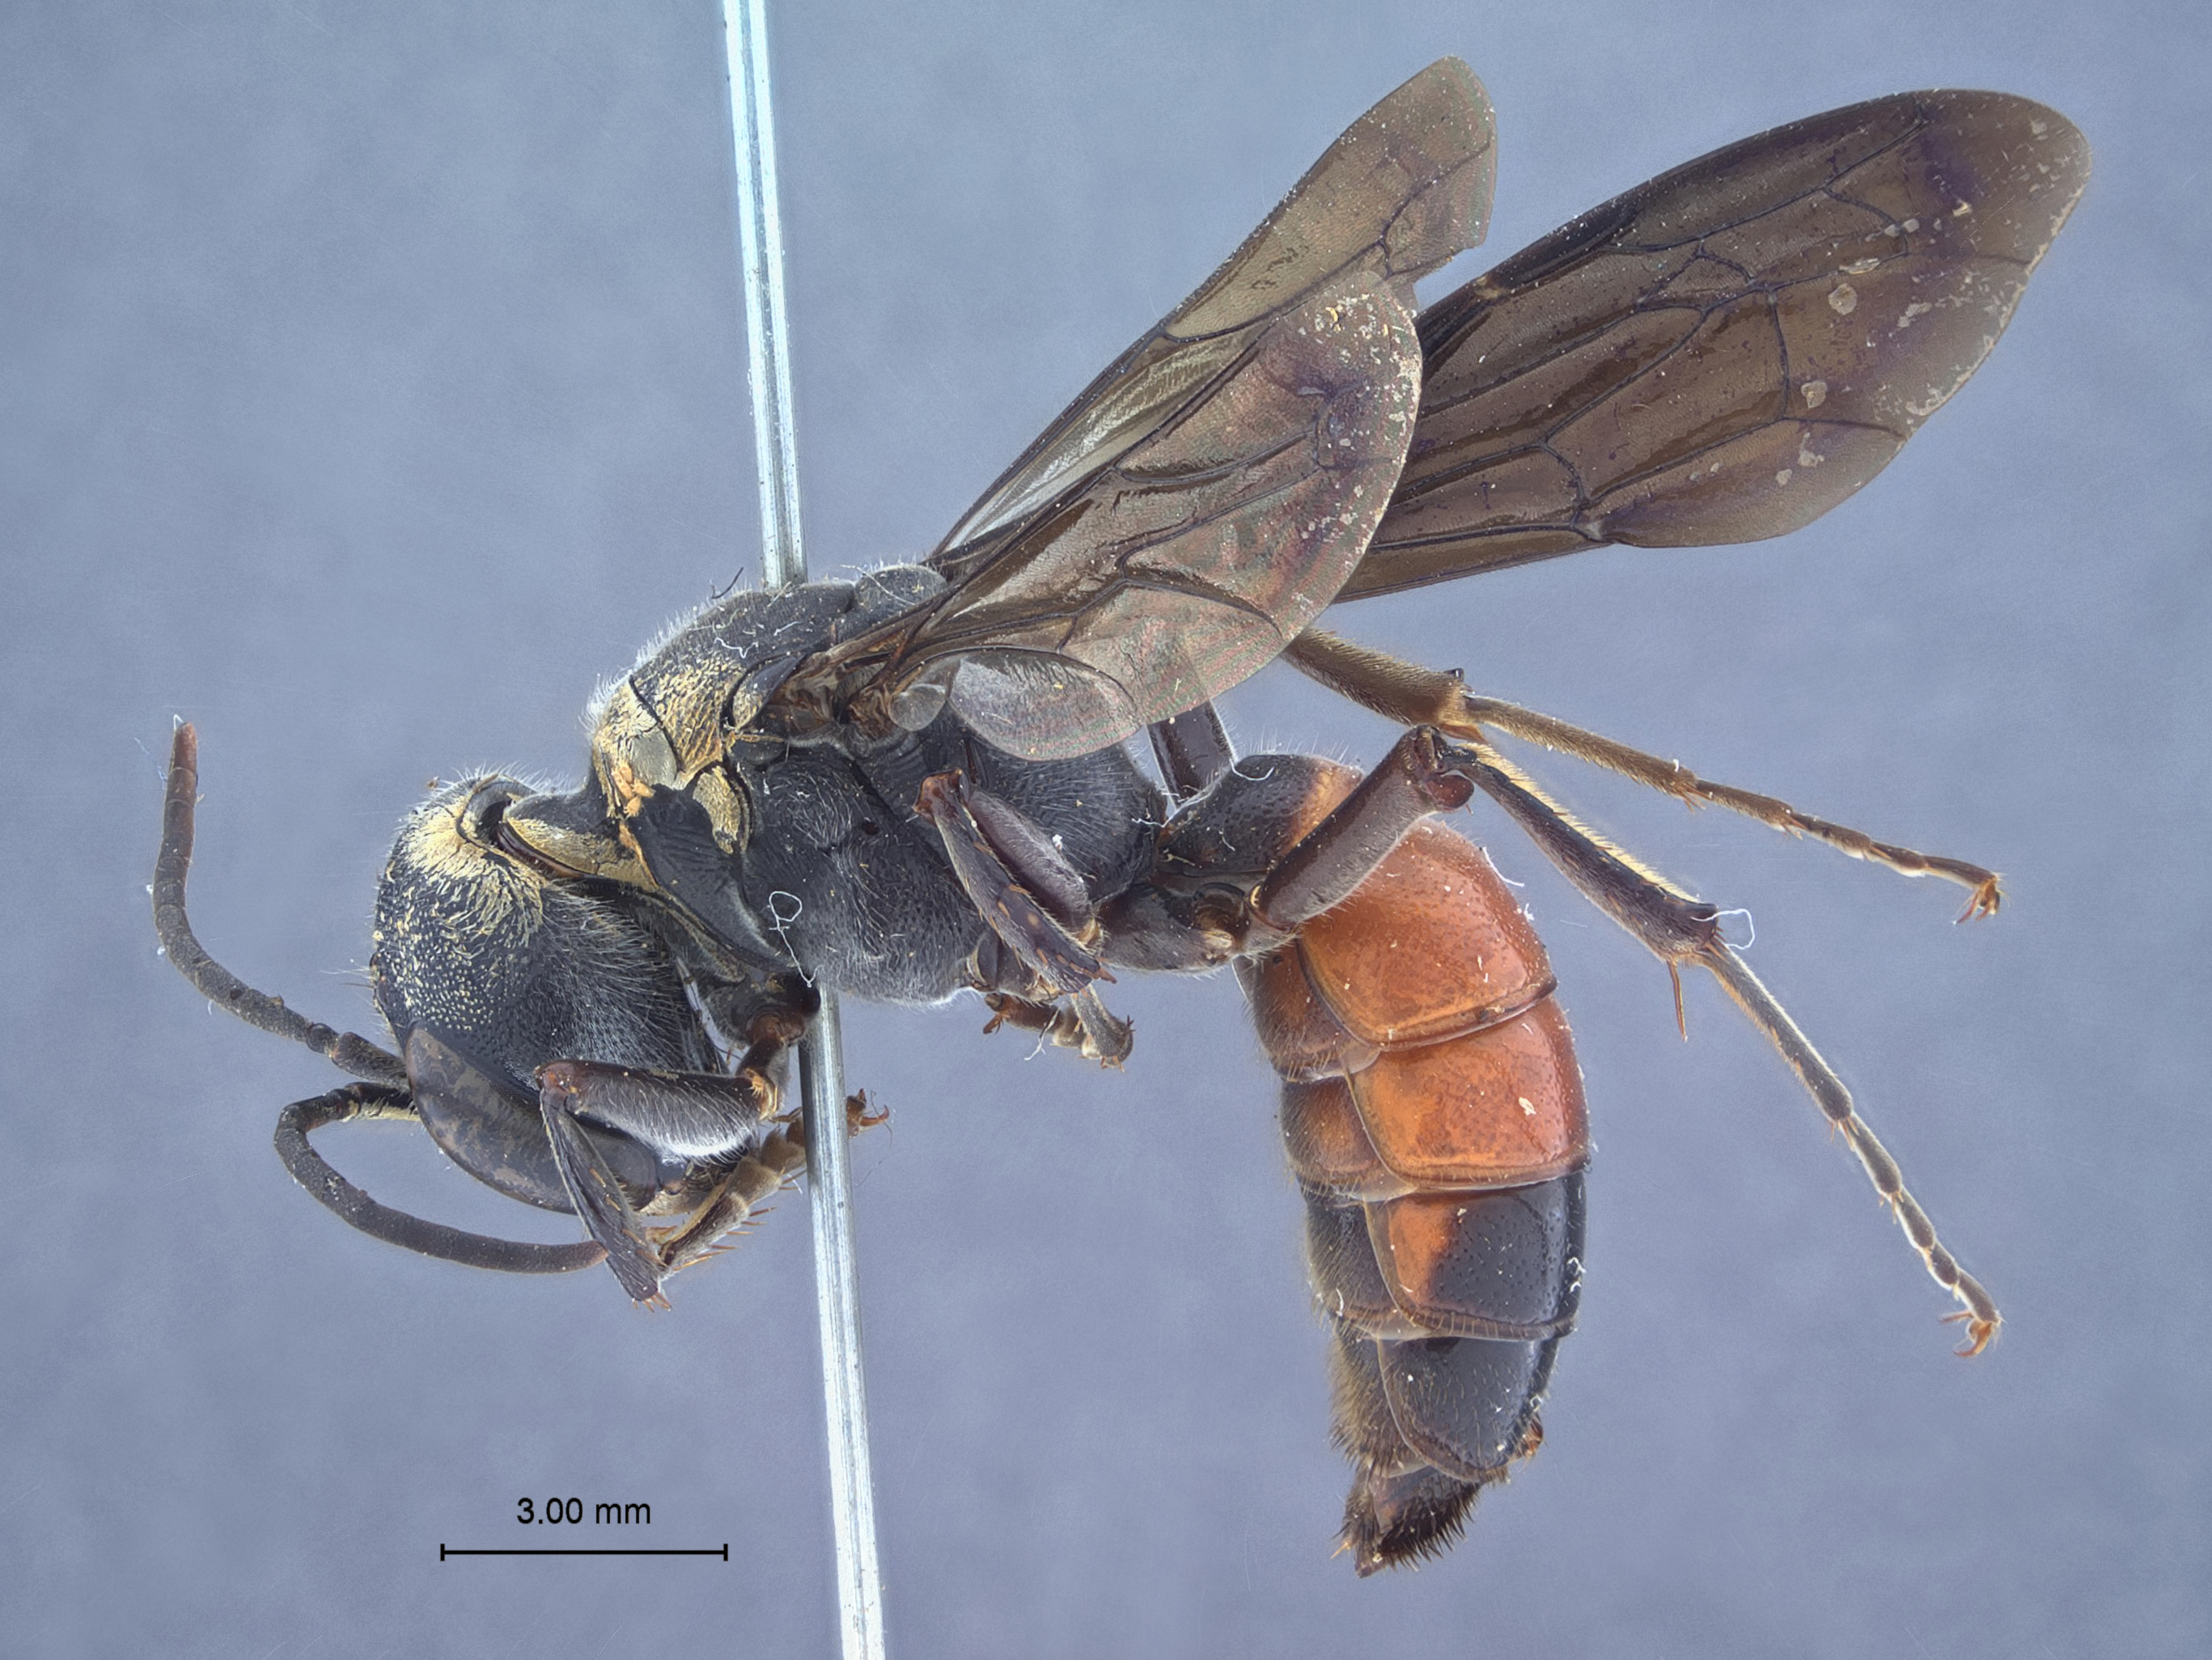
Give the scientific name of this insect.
Cercercis angularis
